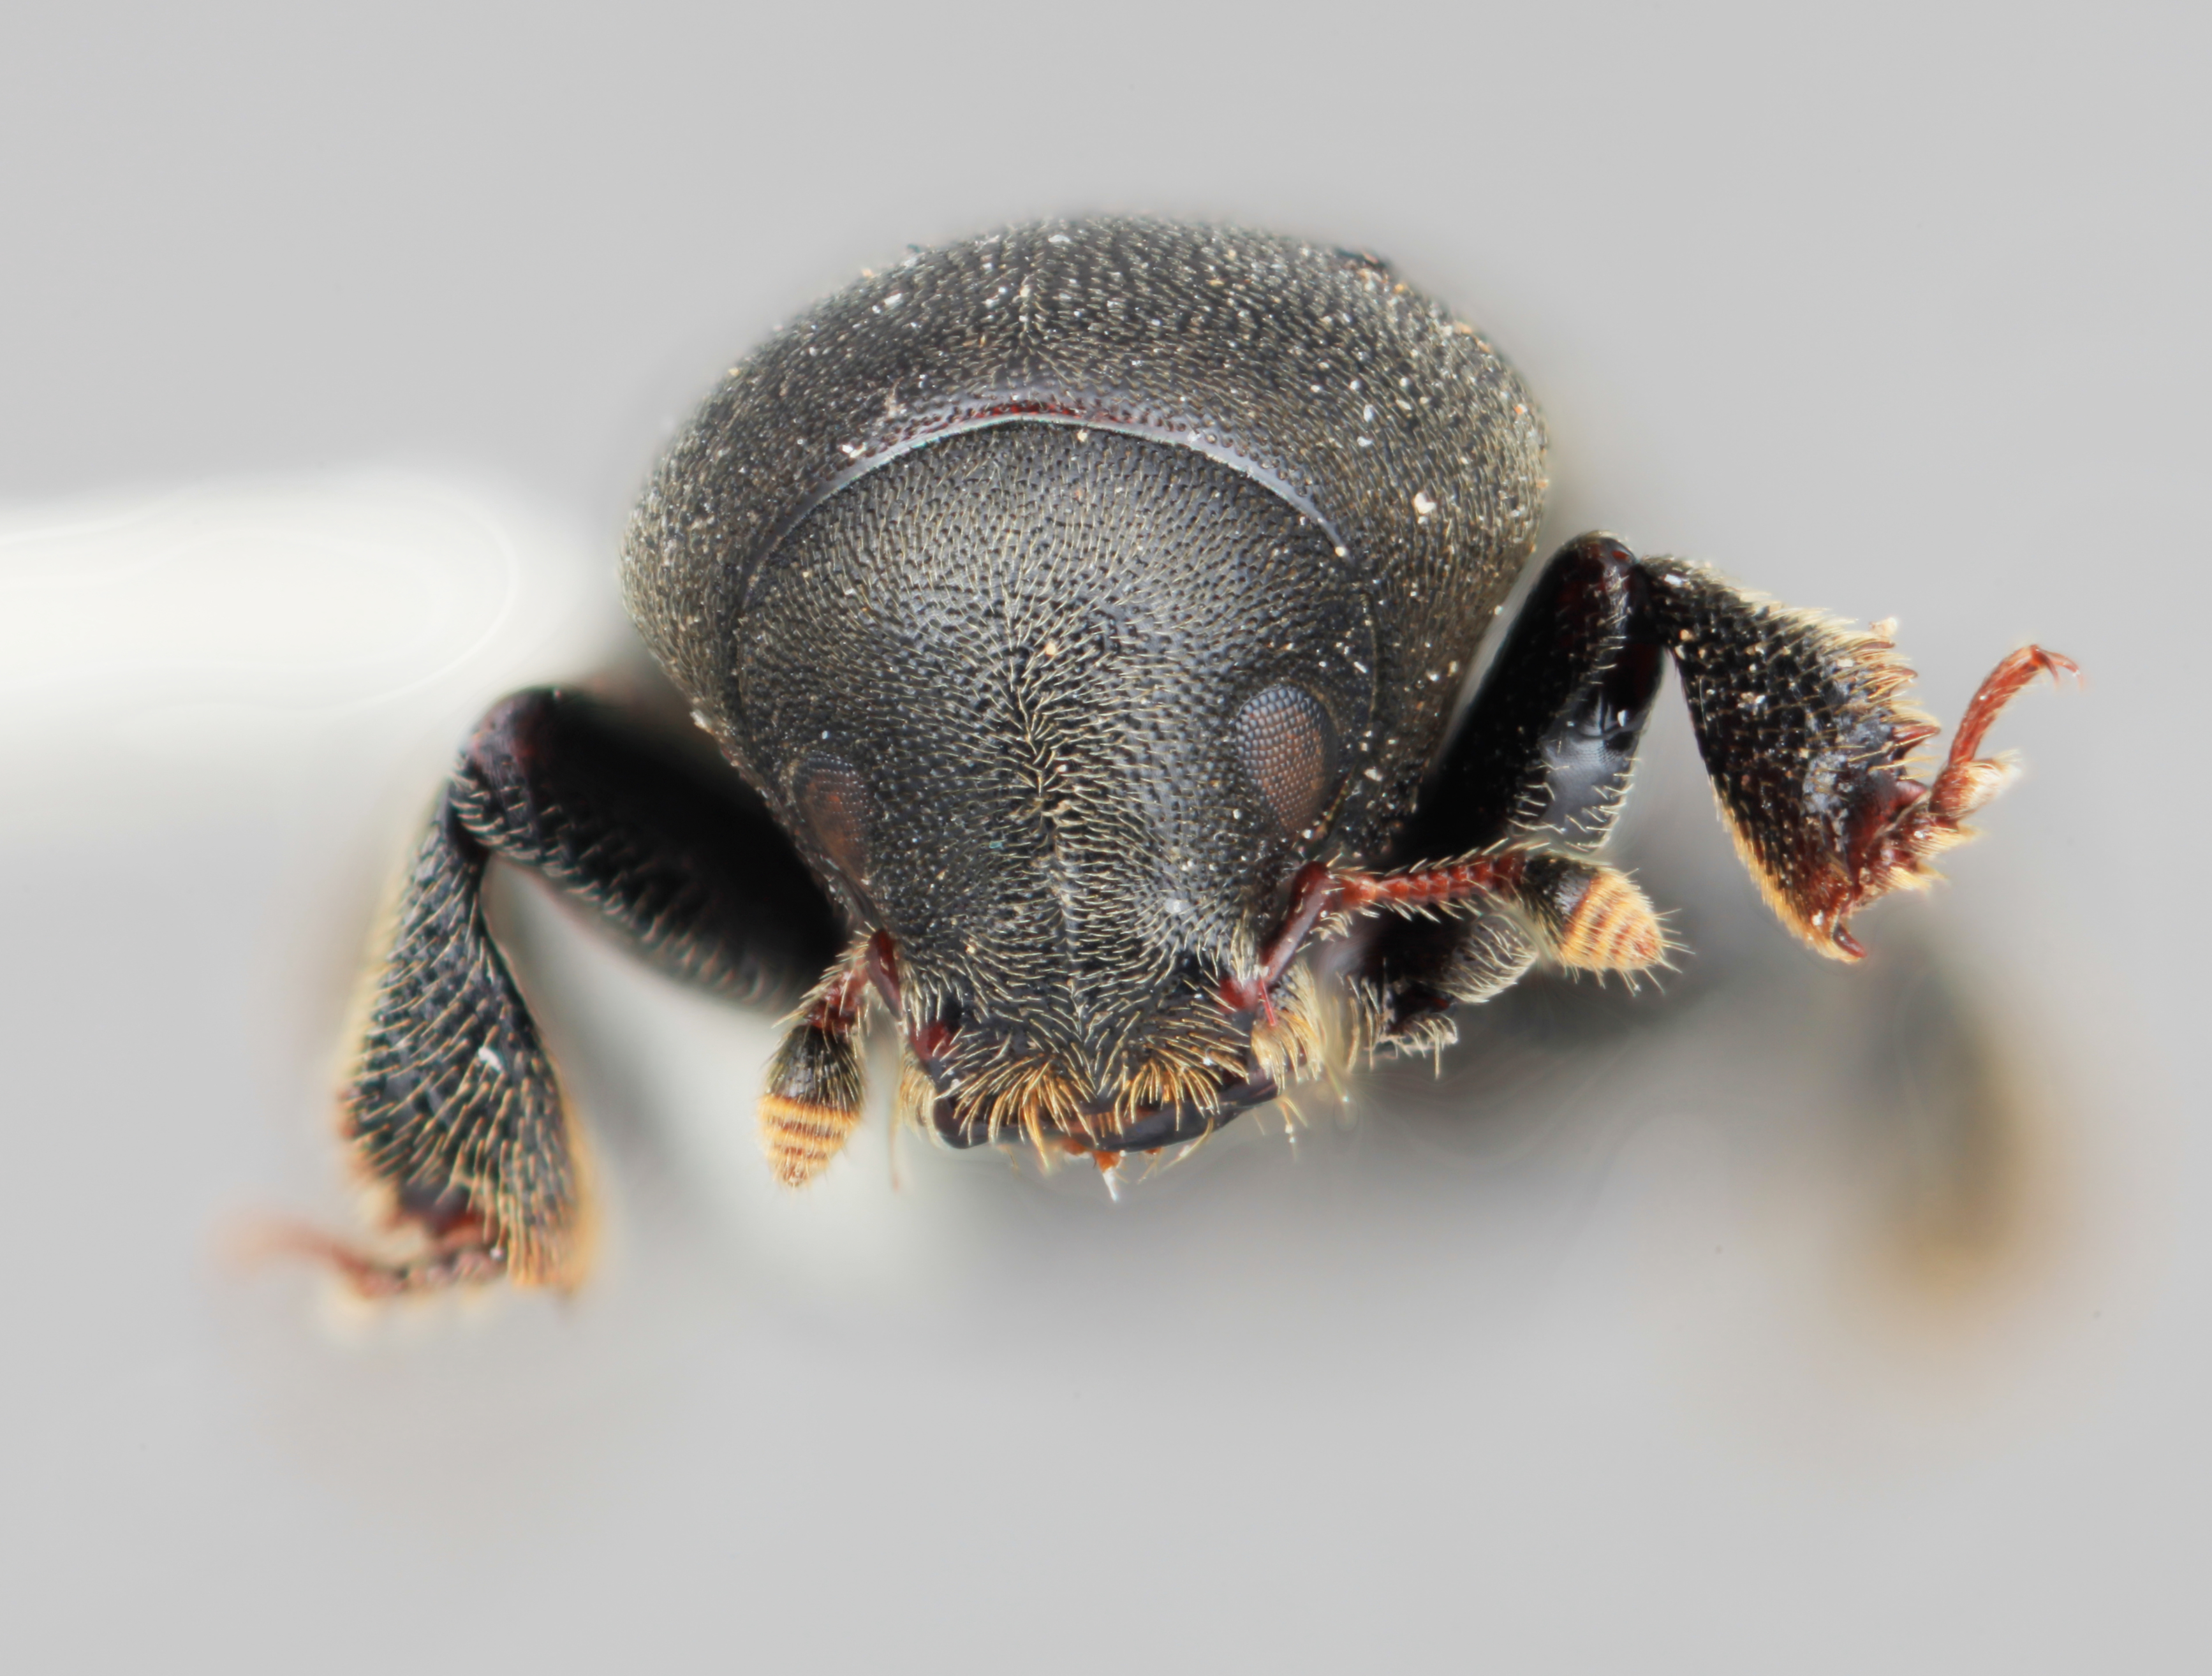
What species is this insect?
Hylastes retifer
